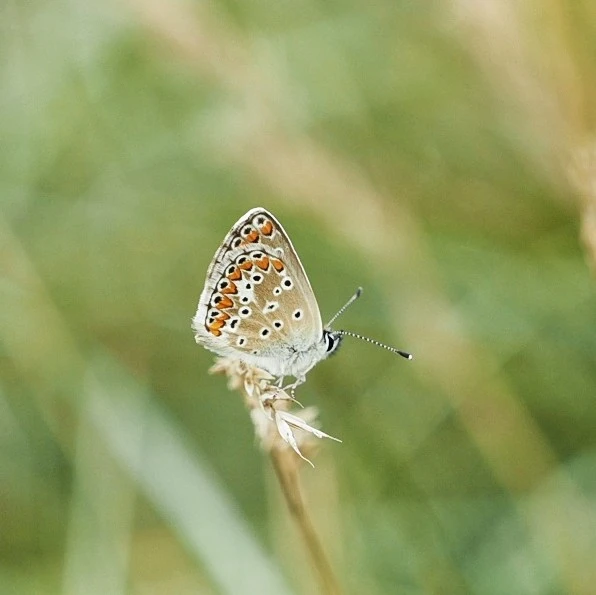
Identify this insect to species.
Aricia agestis/artaxerxes
